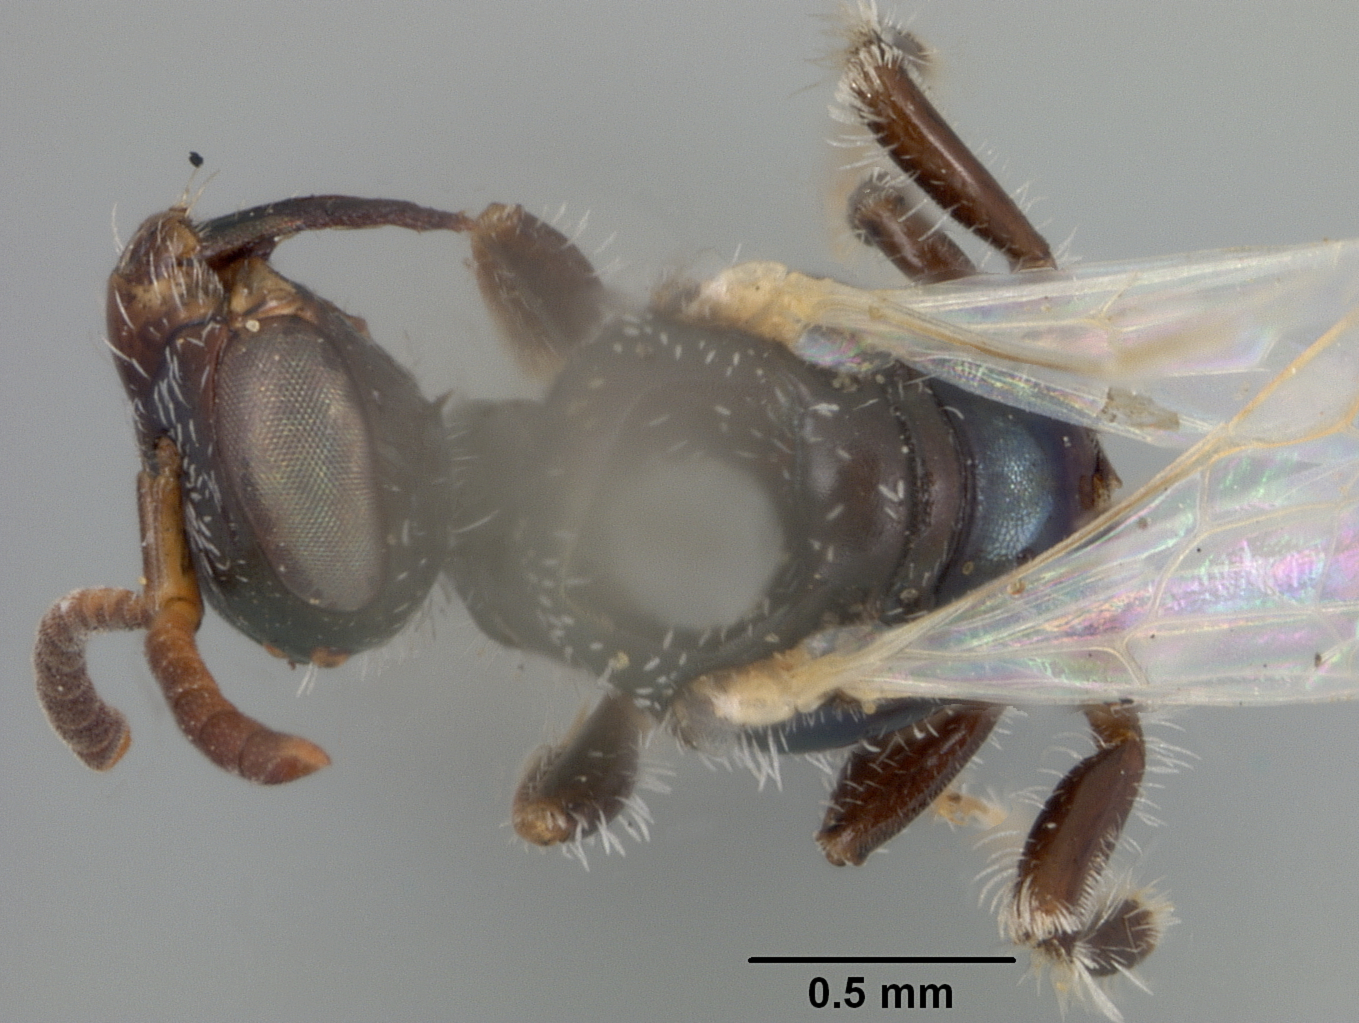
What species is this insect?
Perdita phaceliae
